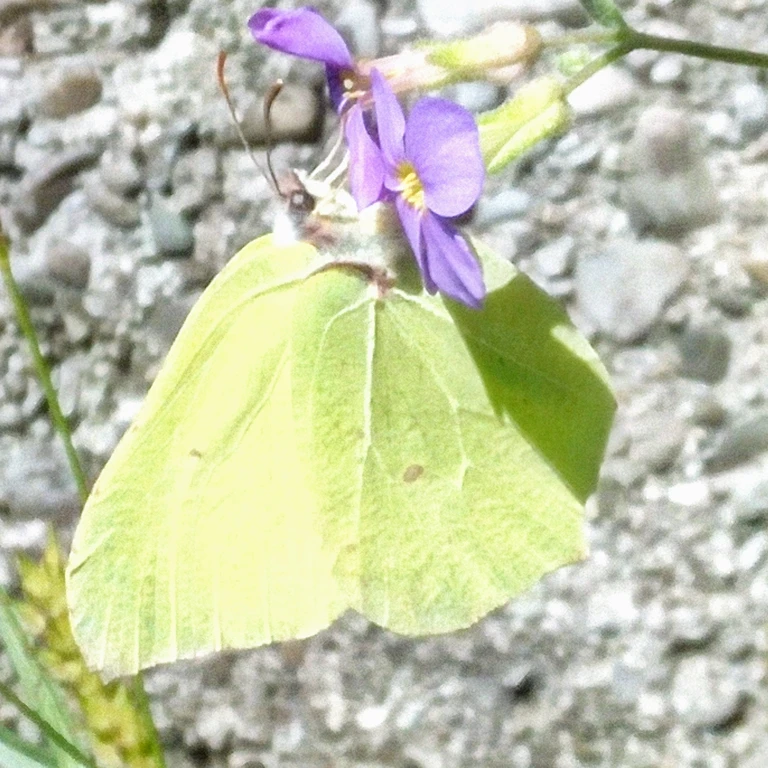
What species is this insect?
Gonepteryx rhamni
